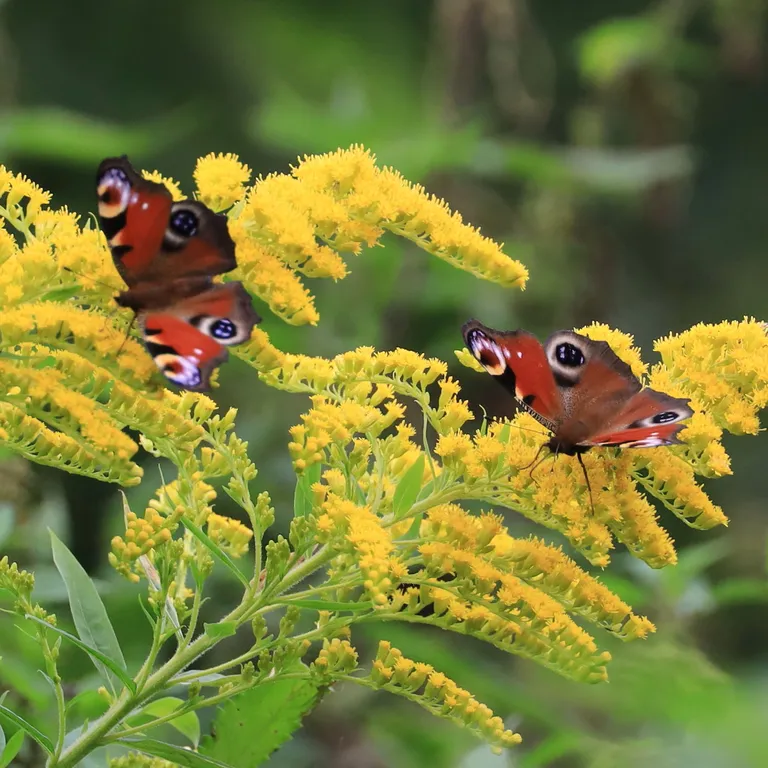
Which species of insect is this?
Aglais io
